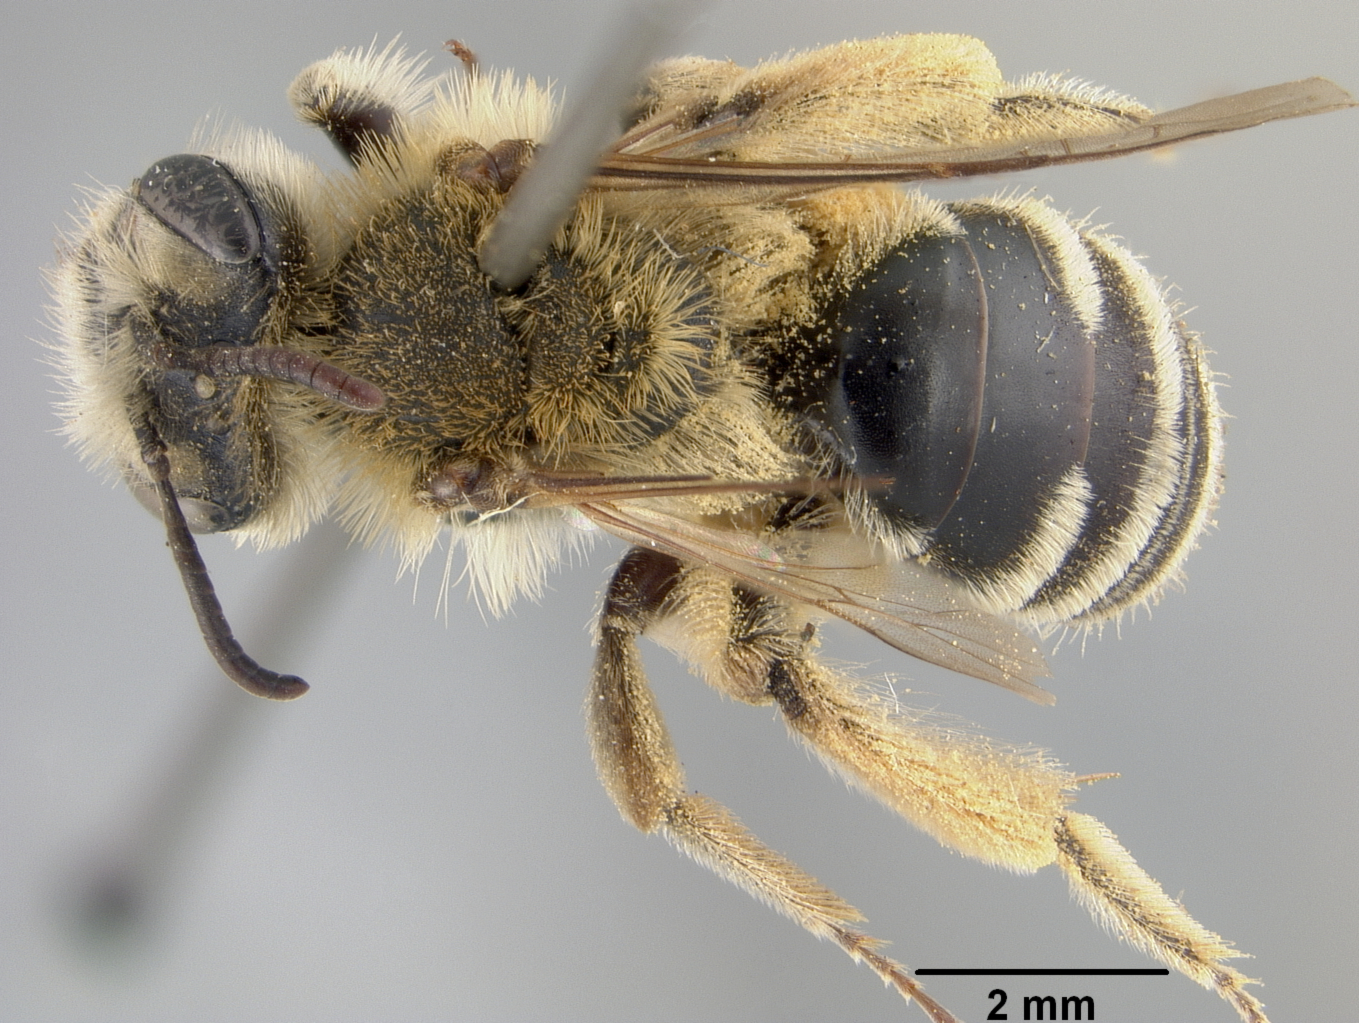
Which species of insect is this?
Andrena plumifera
